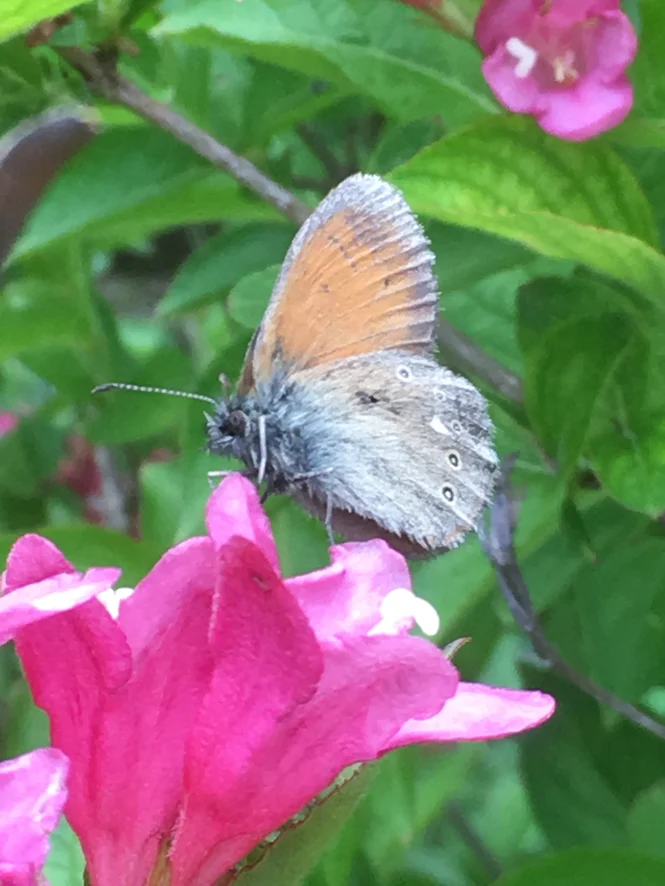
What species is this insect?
Coenonympha glycerion (also Coenonympha iphis)
